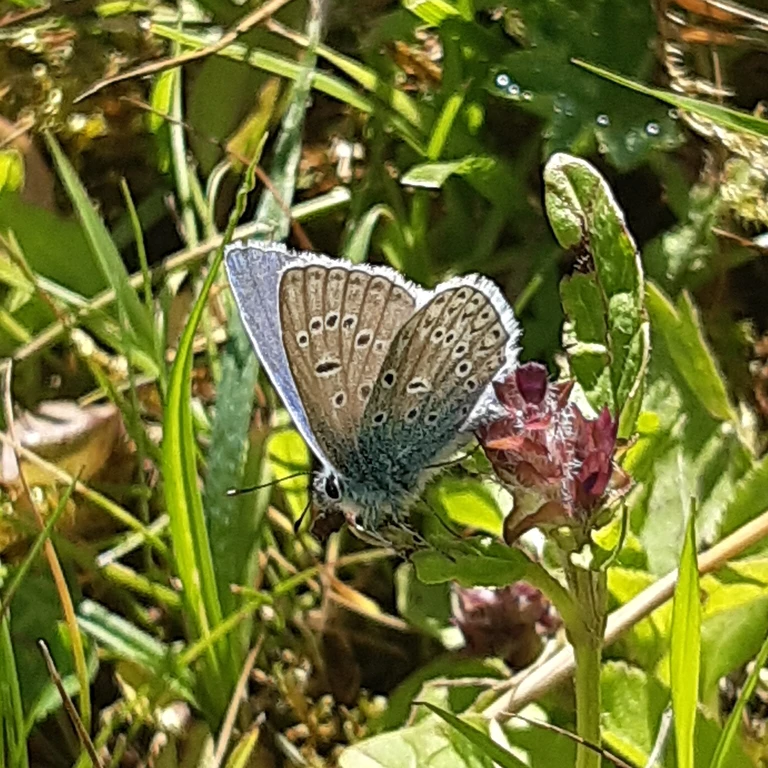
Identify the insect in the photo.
Polyommatus icarus
